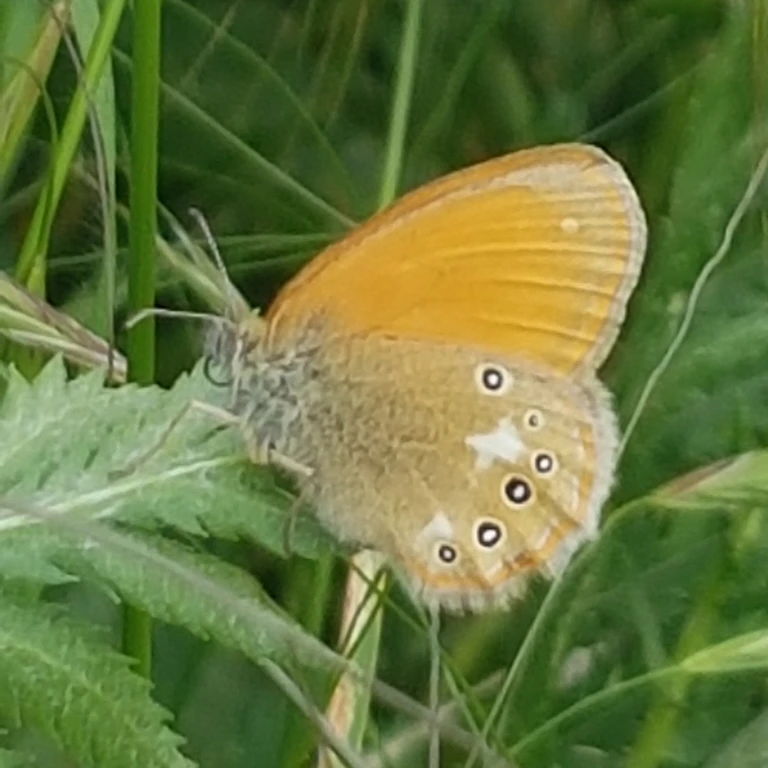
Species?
Coenonympha glycerion (also Coenonympha iphis)
